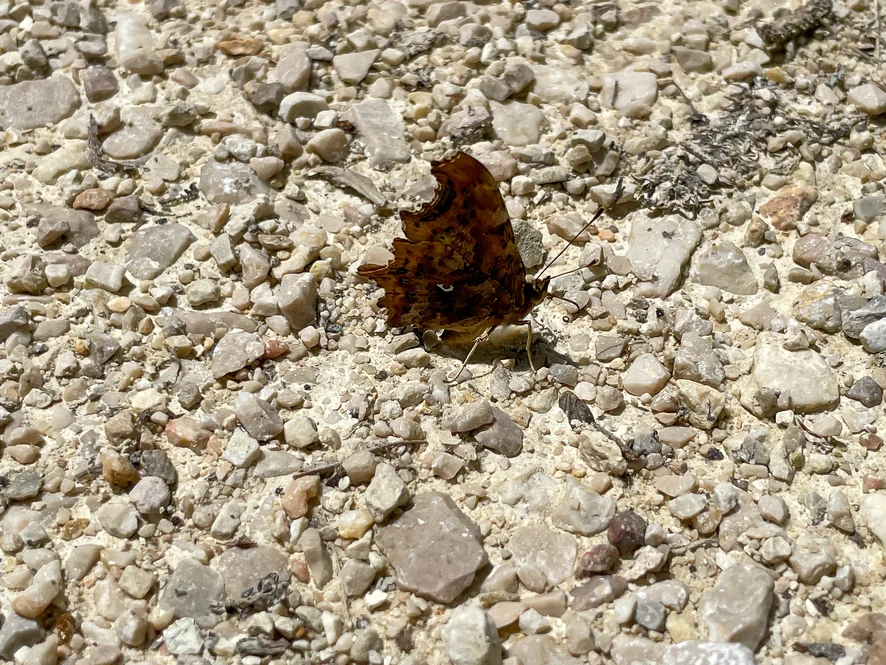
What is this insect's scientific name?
Polygonia c-album
